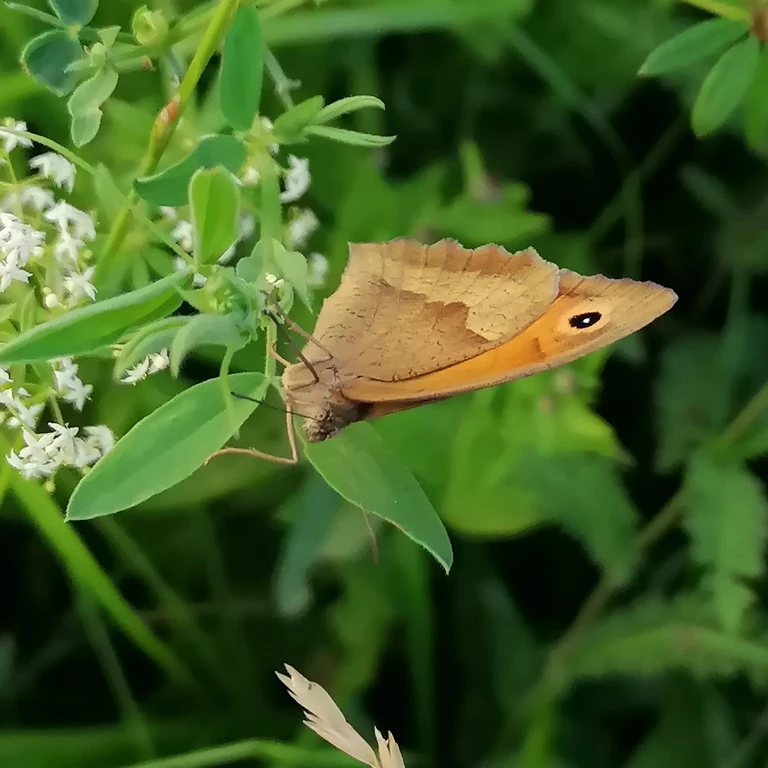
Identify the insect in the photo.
Maniola jurtina
